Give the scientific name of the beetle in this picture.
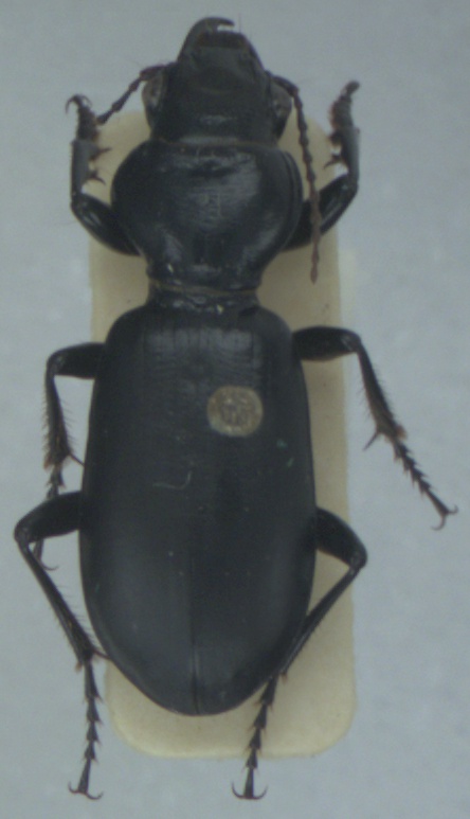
Broscus cephalotes
